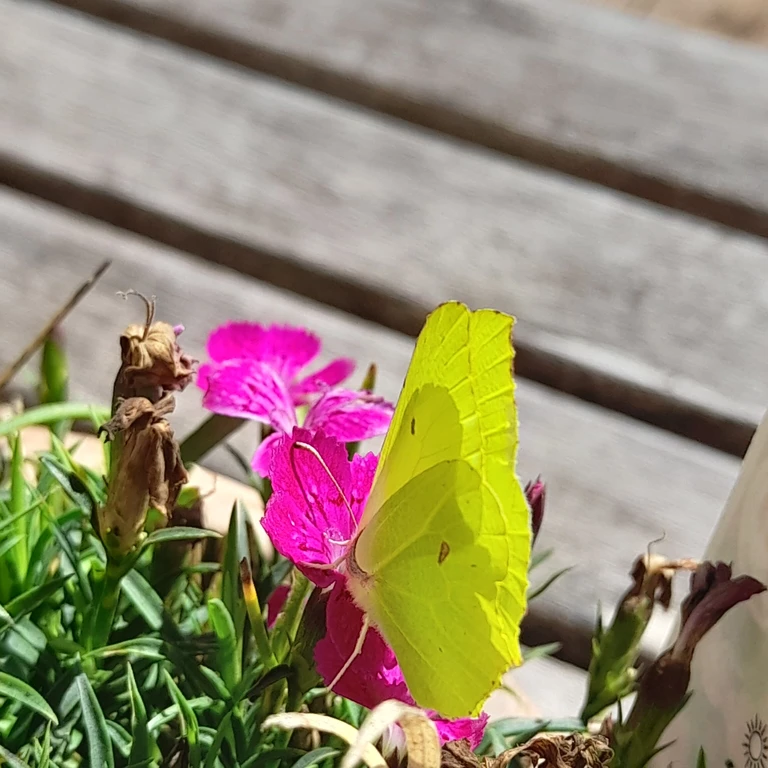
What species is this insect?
Gonepteryx rhamni
